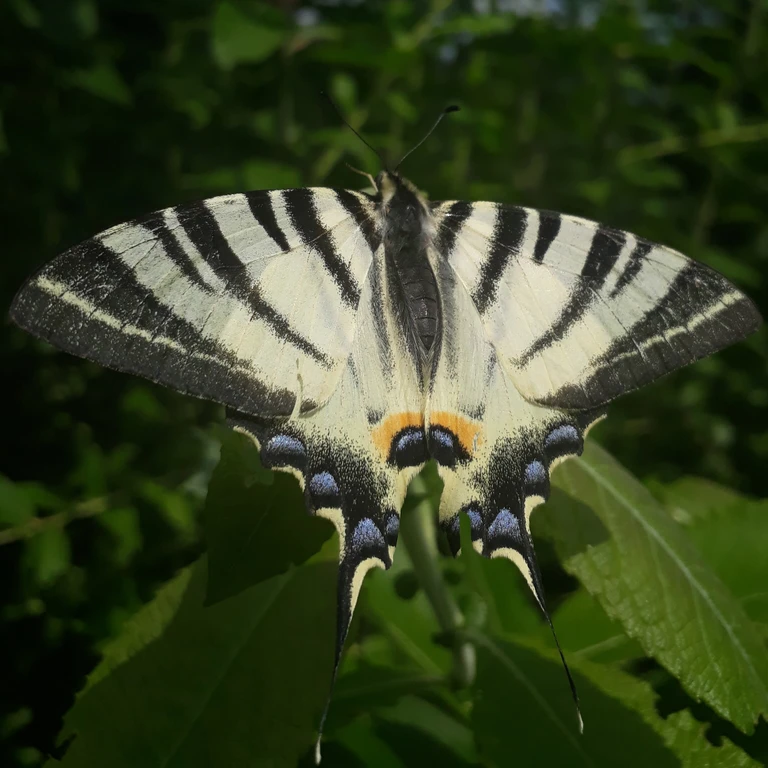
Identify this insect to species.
Iphiclides podalirius
